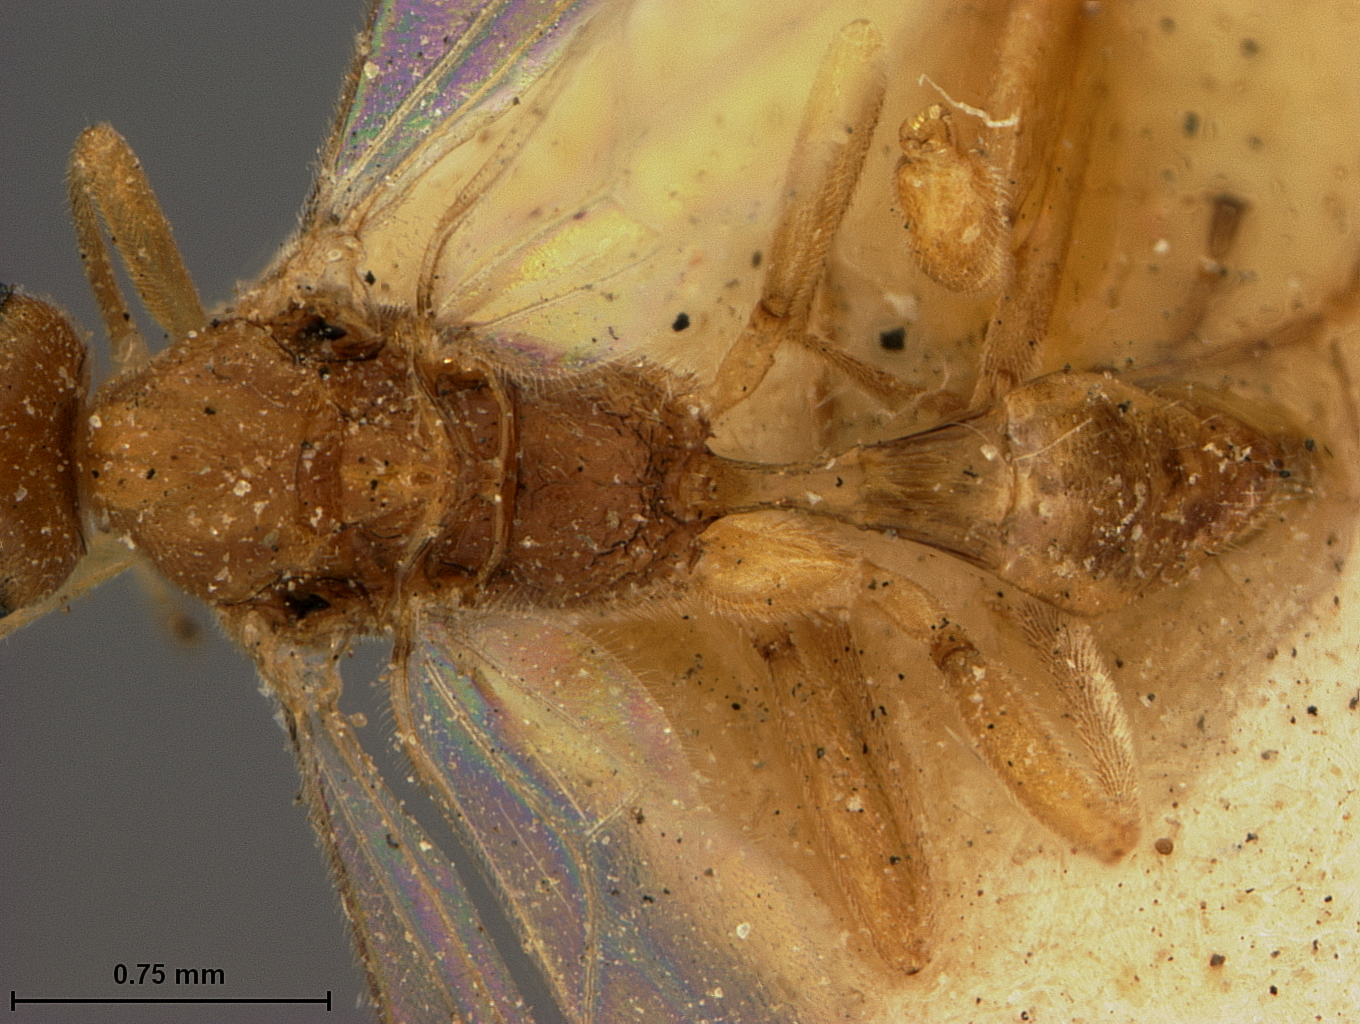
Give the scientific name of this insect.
Meteorus coquilletti
